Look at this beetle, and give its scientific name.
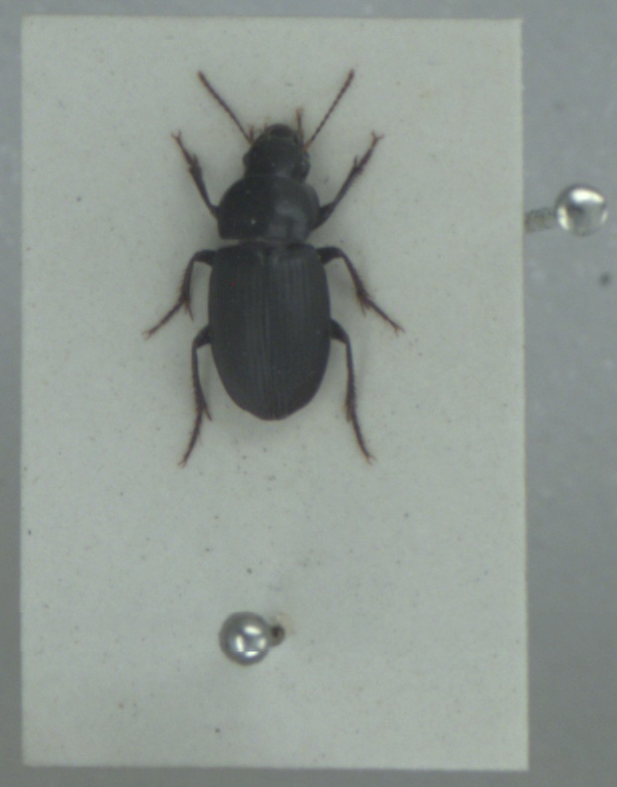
Harpalus neglectus
